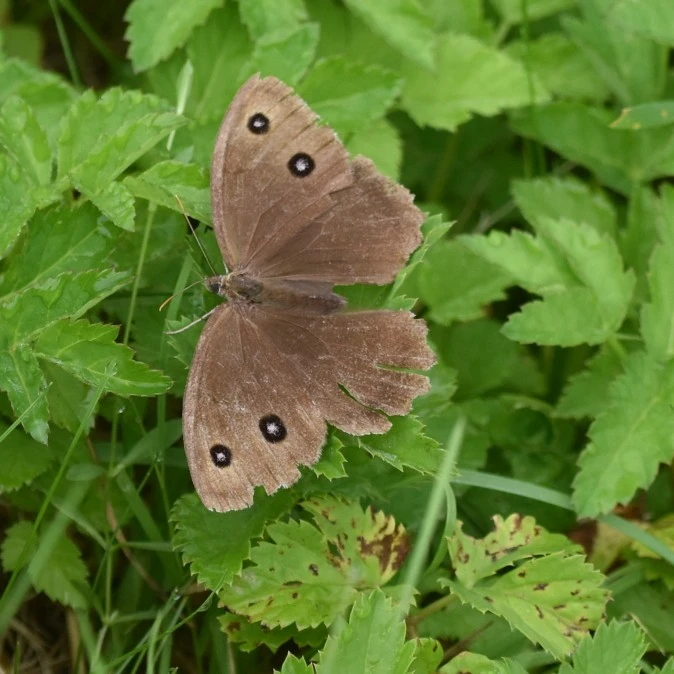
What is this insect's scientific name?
Minois dryas
